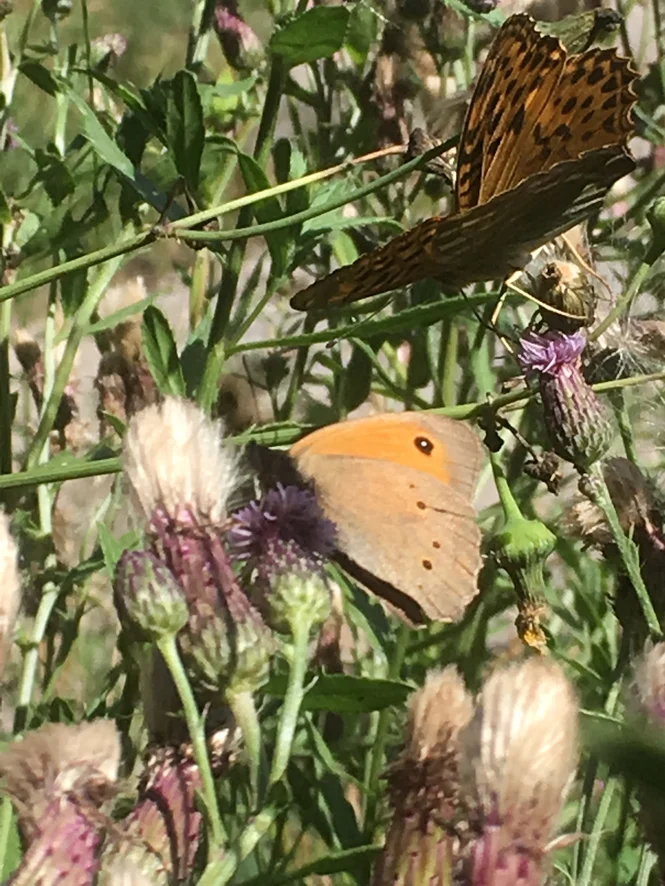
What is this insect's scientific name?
Maniola jurtina
